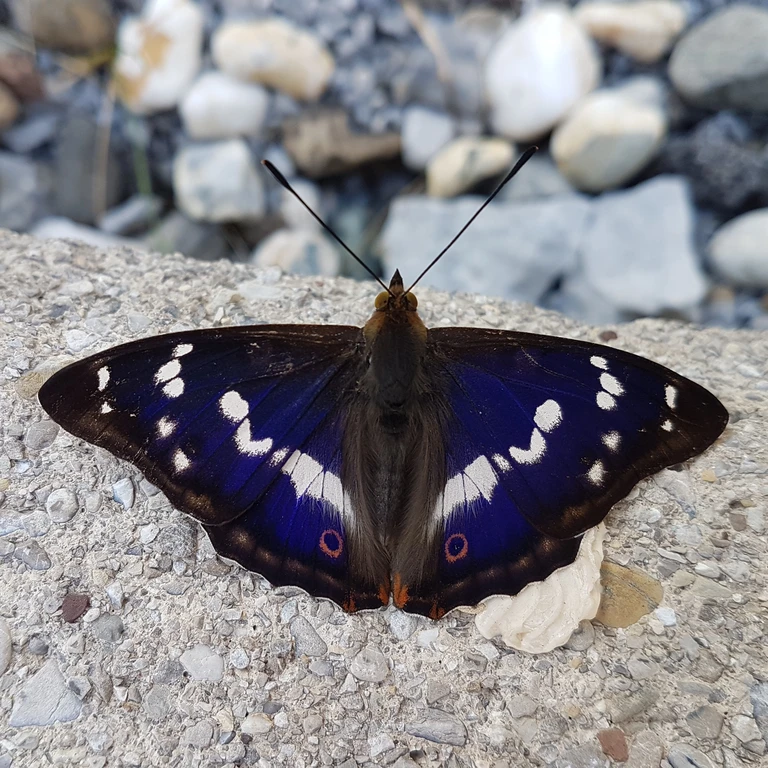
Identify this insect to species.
Apatura iris
